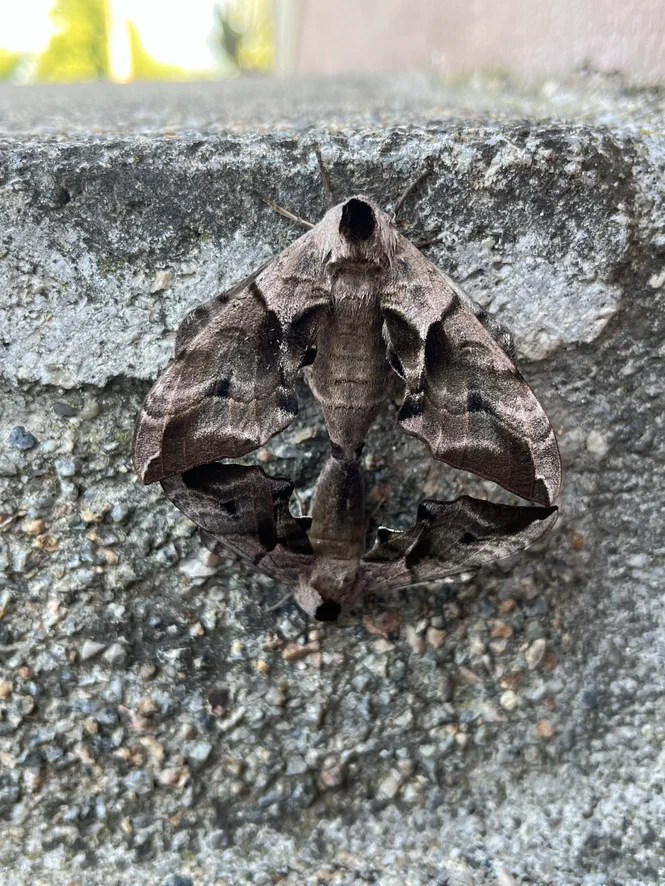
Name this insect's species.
Smerinthus ocellata
